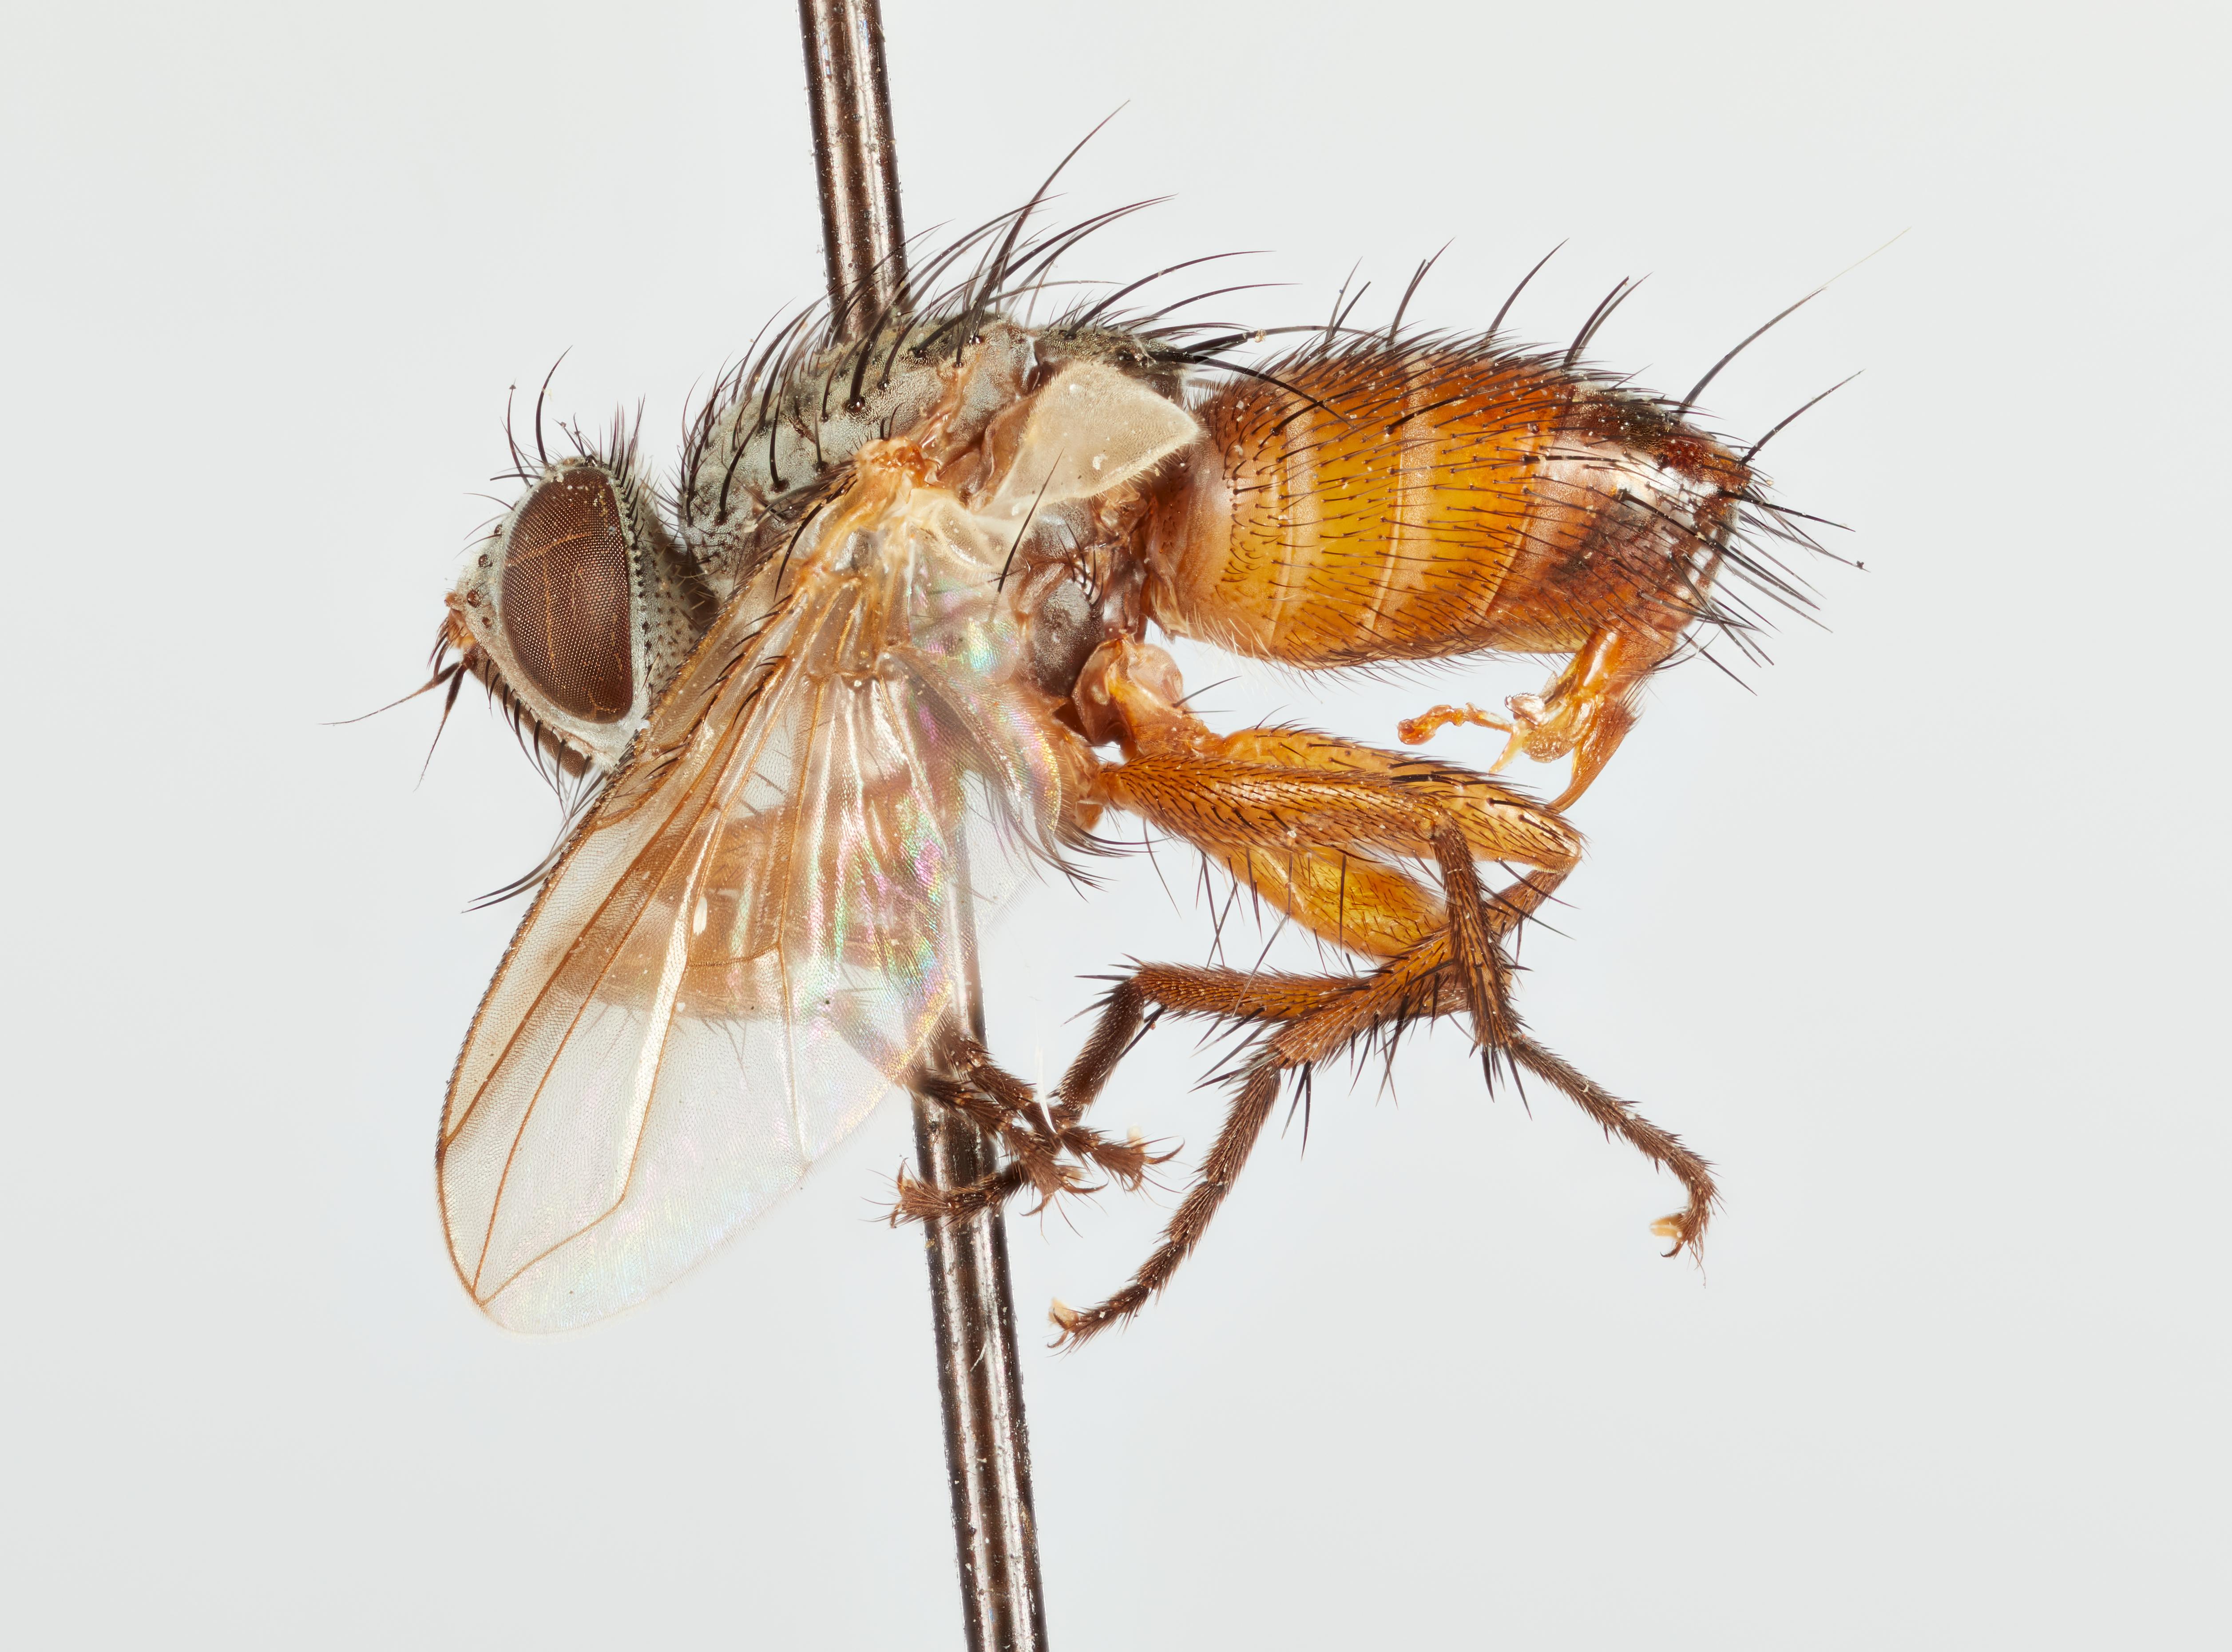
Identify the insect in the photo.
Chaetophlepsis townsendi
